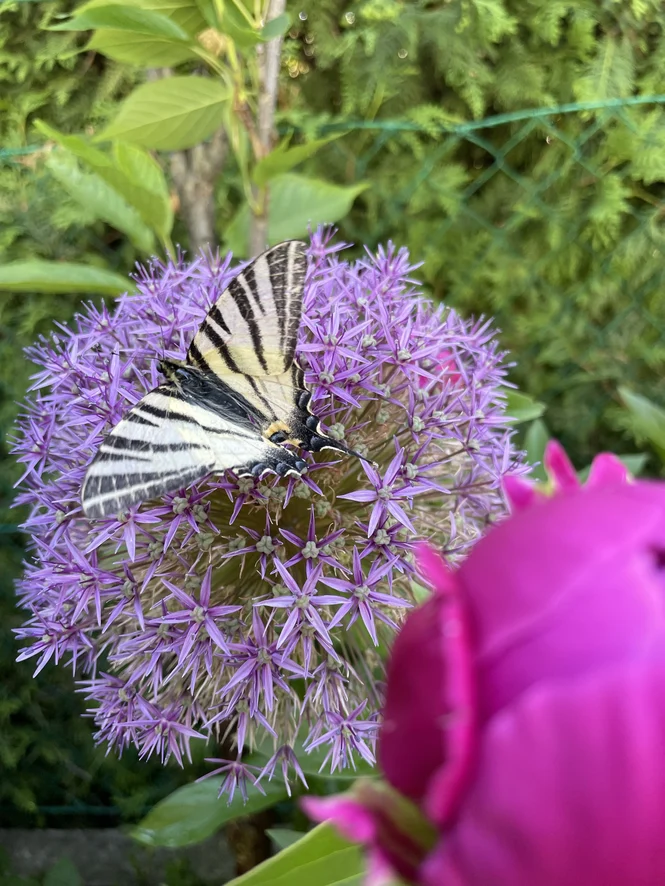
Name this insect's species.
Iphiclides podalirius
